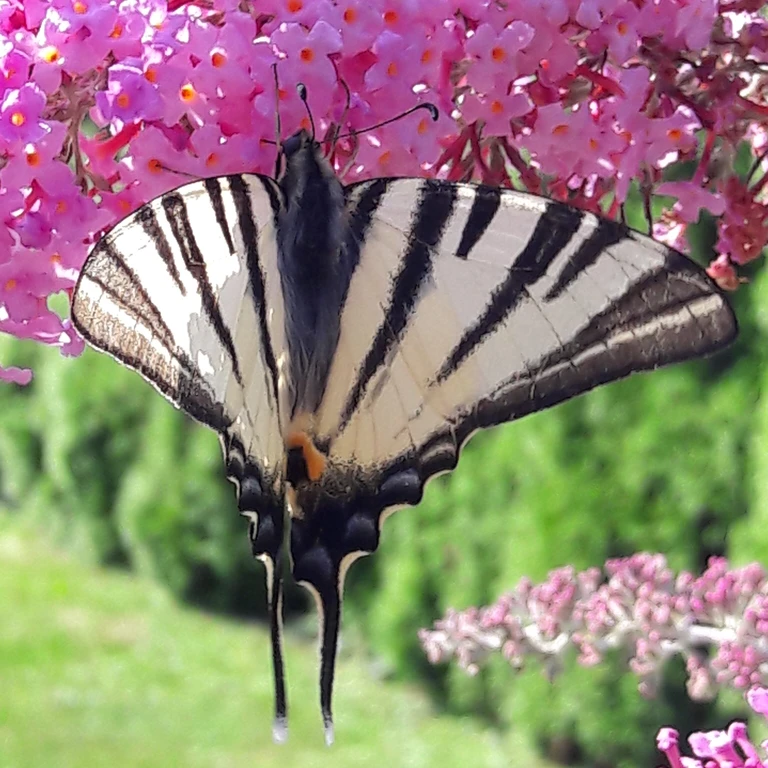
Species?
Iphiclides podalirius
